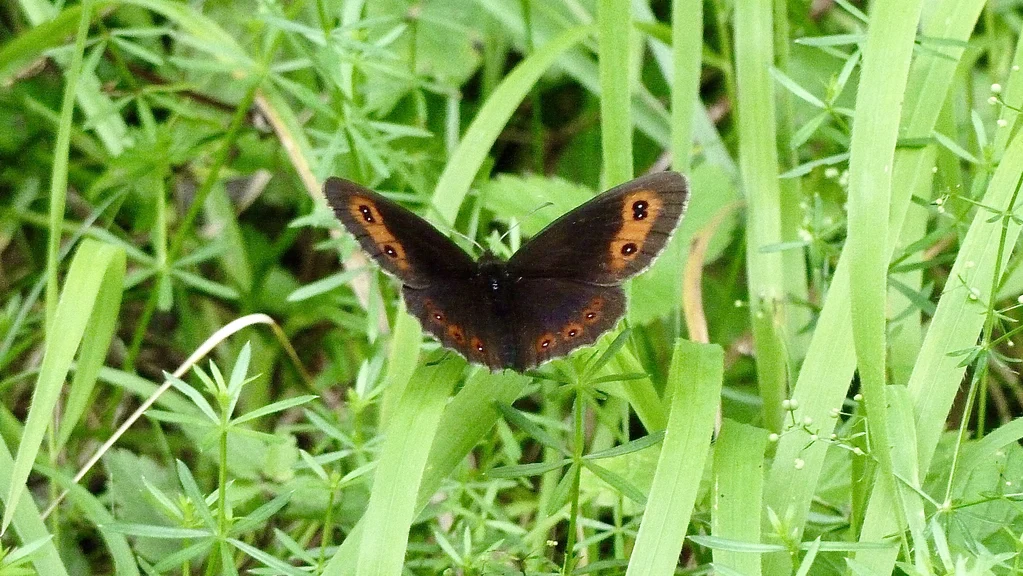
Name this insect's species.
Erebia aethiops
